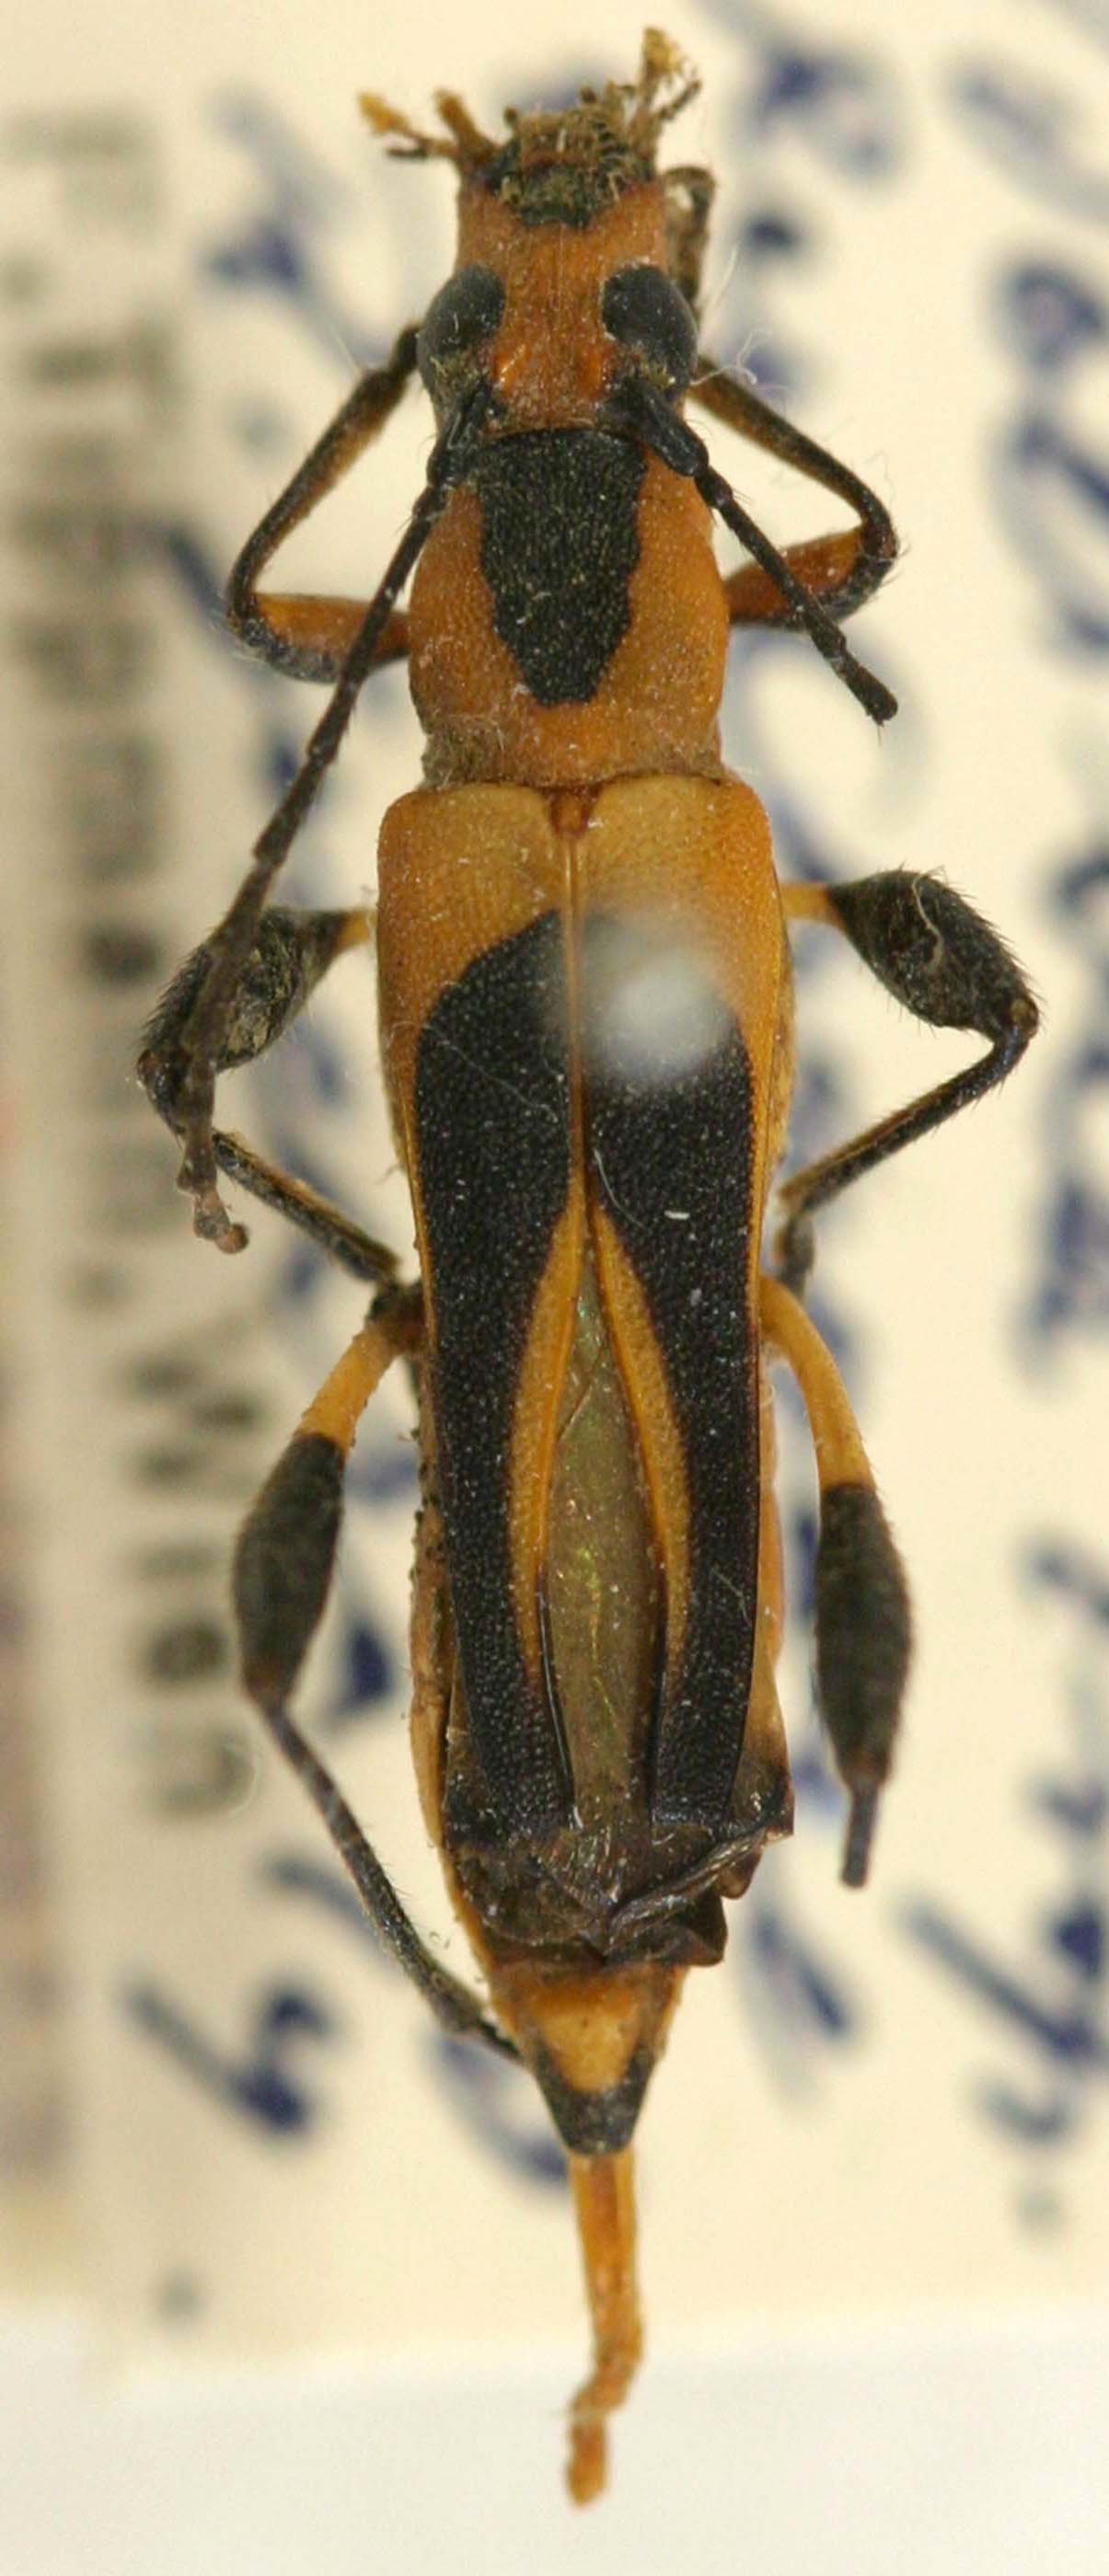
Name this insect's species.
Pseudagaone suturafissa
